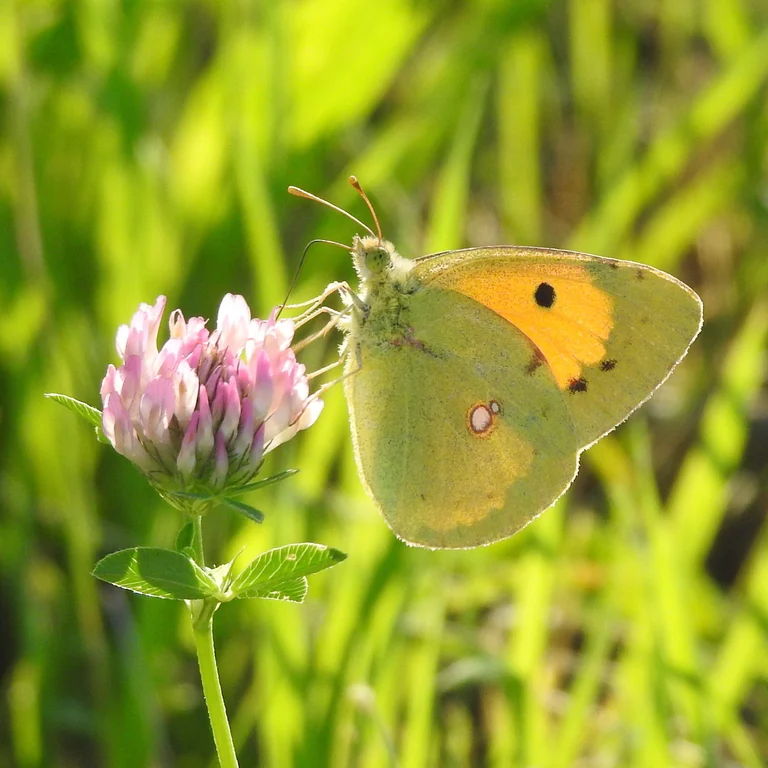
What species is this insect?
Colias croceus
